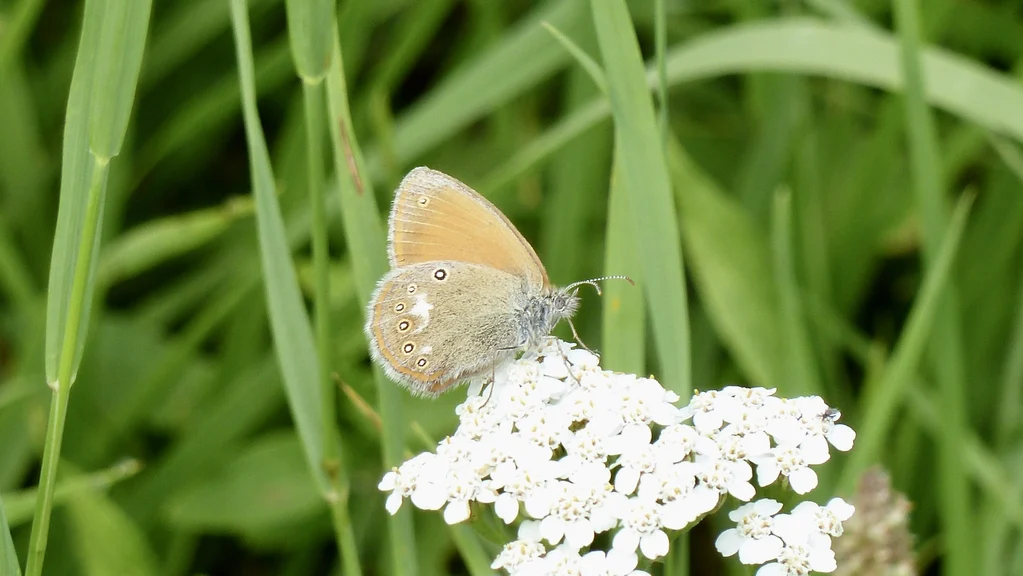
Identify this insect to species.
Coenonympha glycerion (also Coenonympha iphis)
